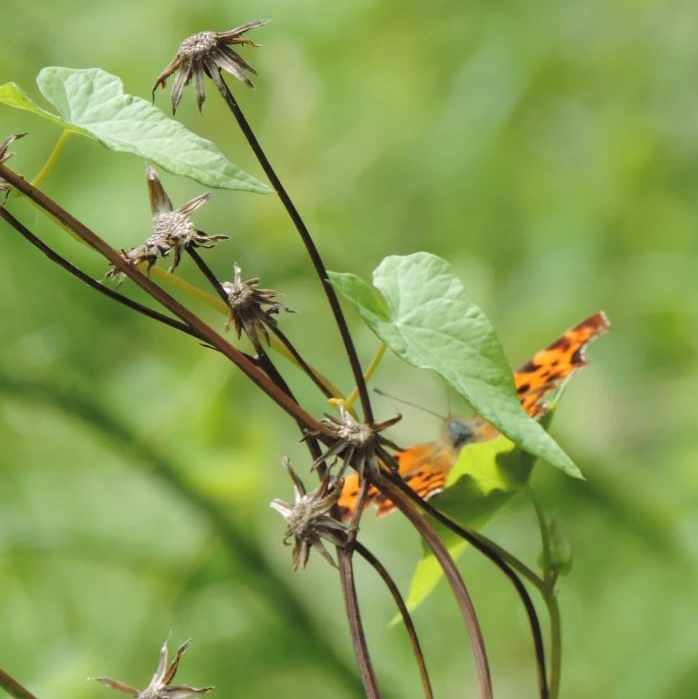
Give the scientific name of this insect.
Polygonia c-album
